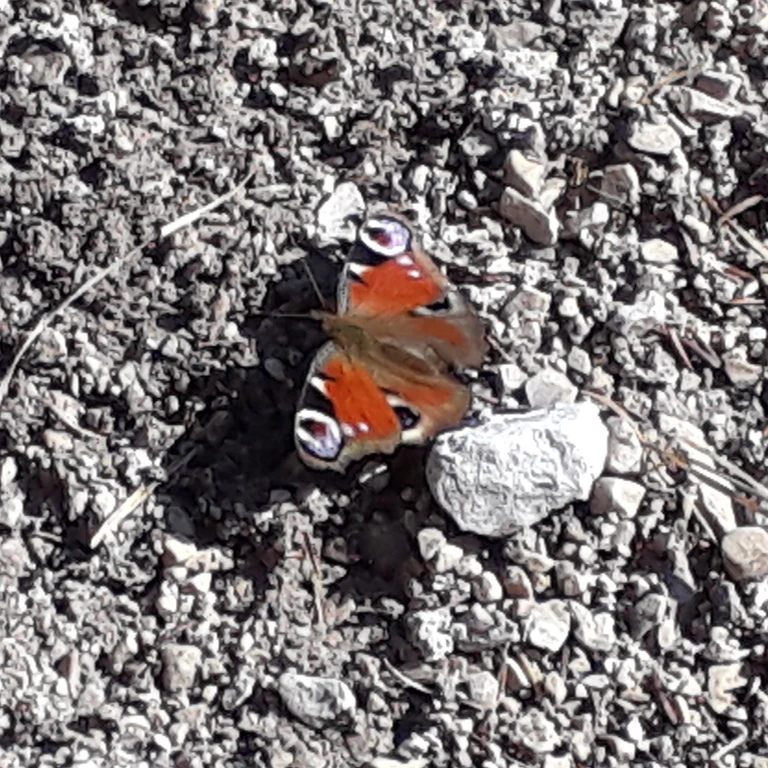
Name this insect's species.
Aglais io
